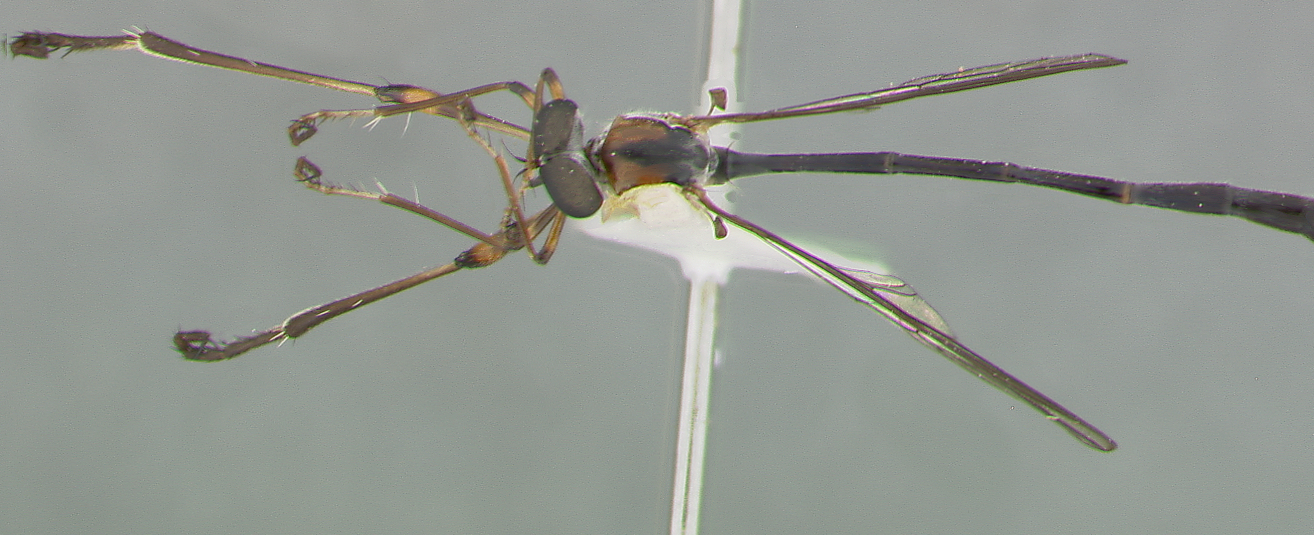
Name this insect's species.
Leptogaster bengryi
